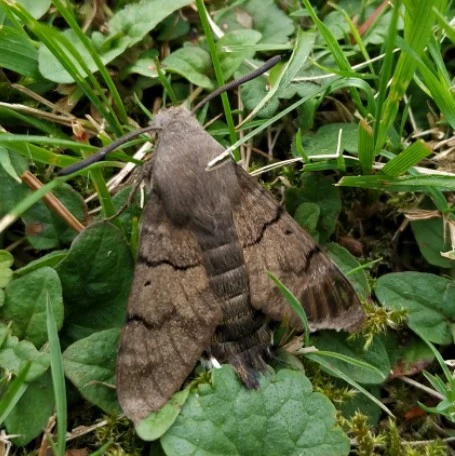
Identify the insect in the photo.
Macroglossum stellatarum
